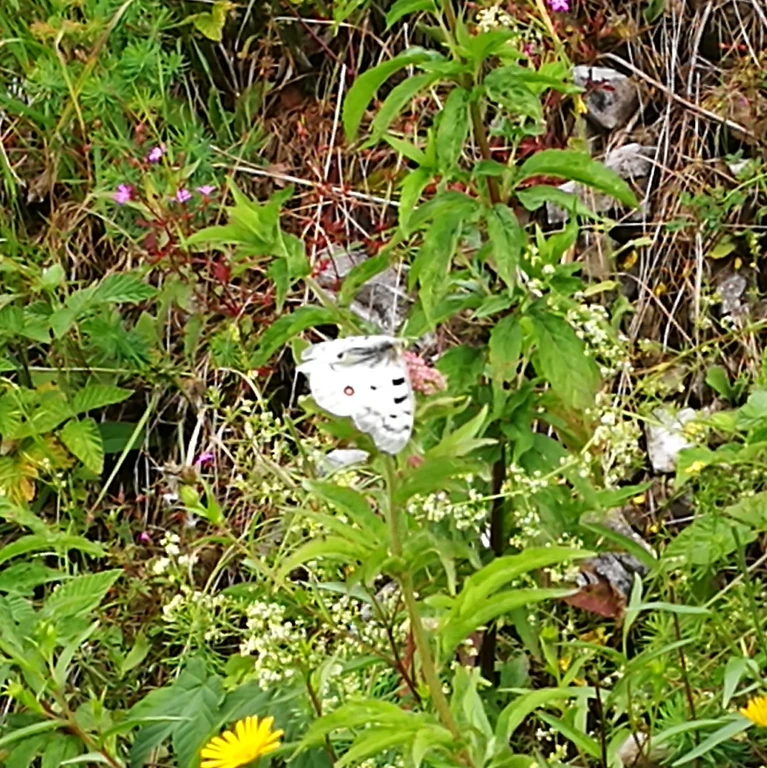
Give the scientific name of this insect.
Parnassius apollo
